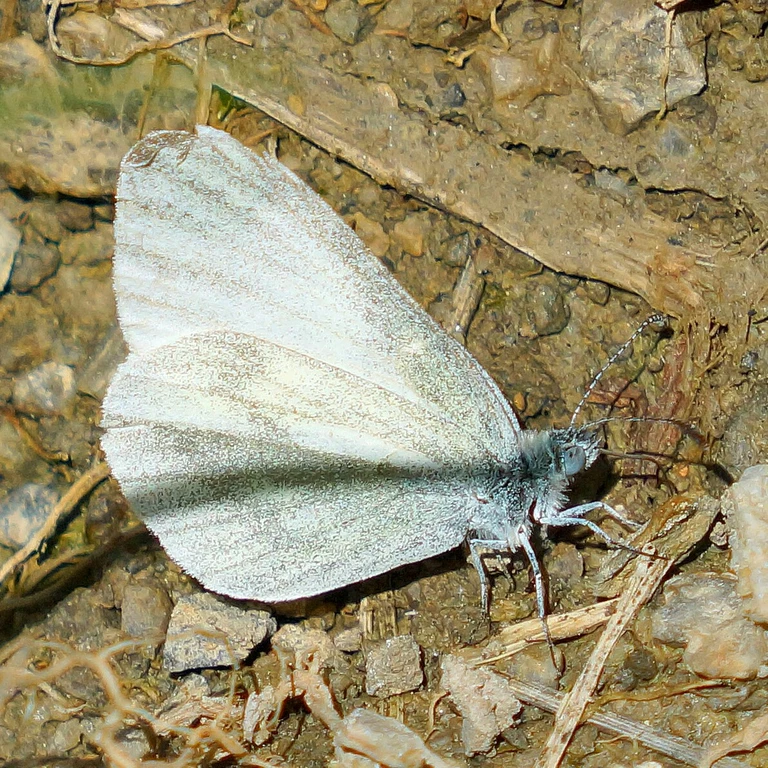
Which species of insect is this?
Leptidea sinapis/juvernica
